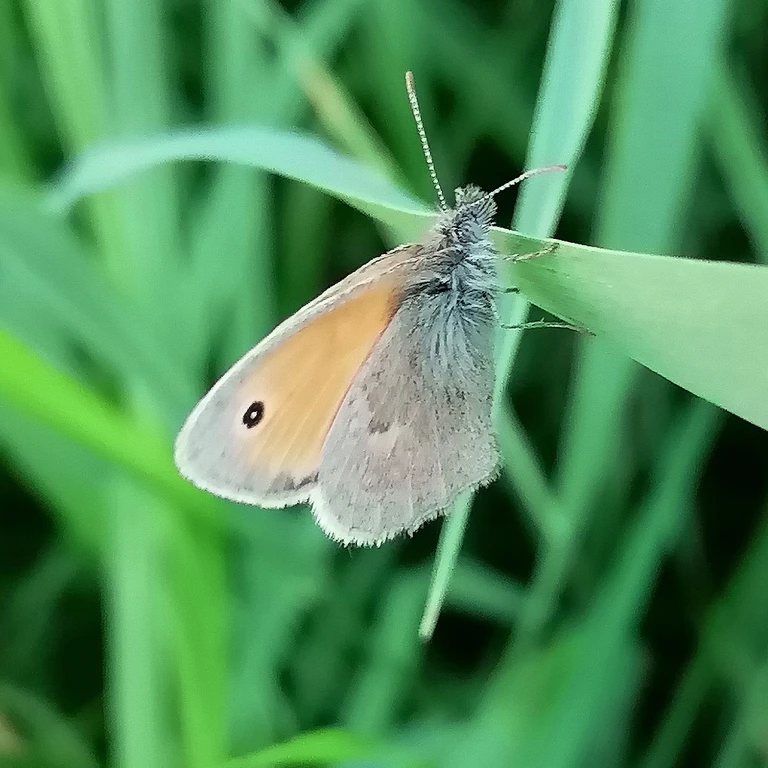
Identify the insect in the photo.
Coenonympha pamphilus
